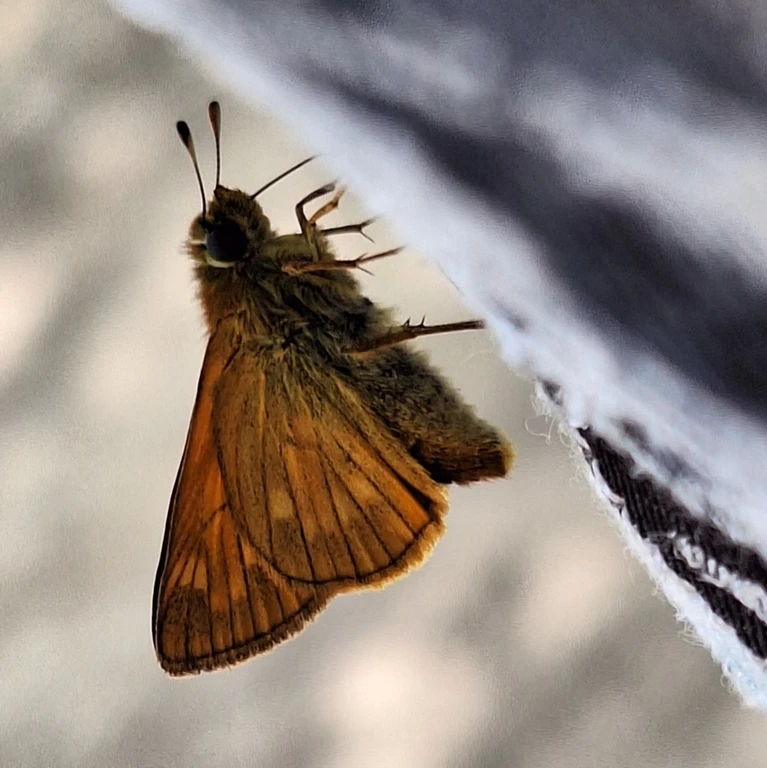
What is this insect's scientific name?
Ochlodes sylvanus (also Ochlodes venata)
